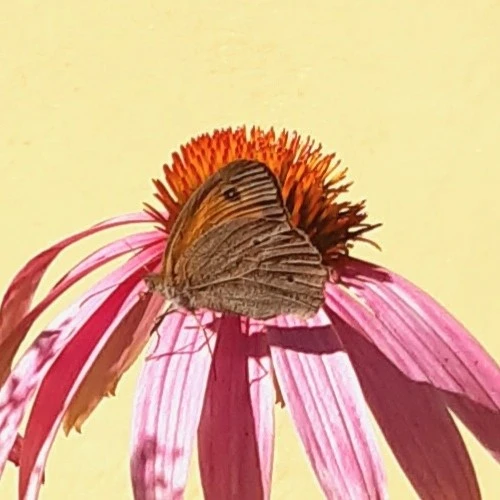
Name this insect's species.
Maniola jurtina
